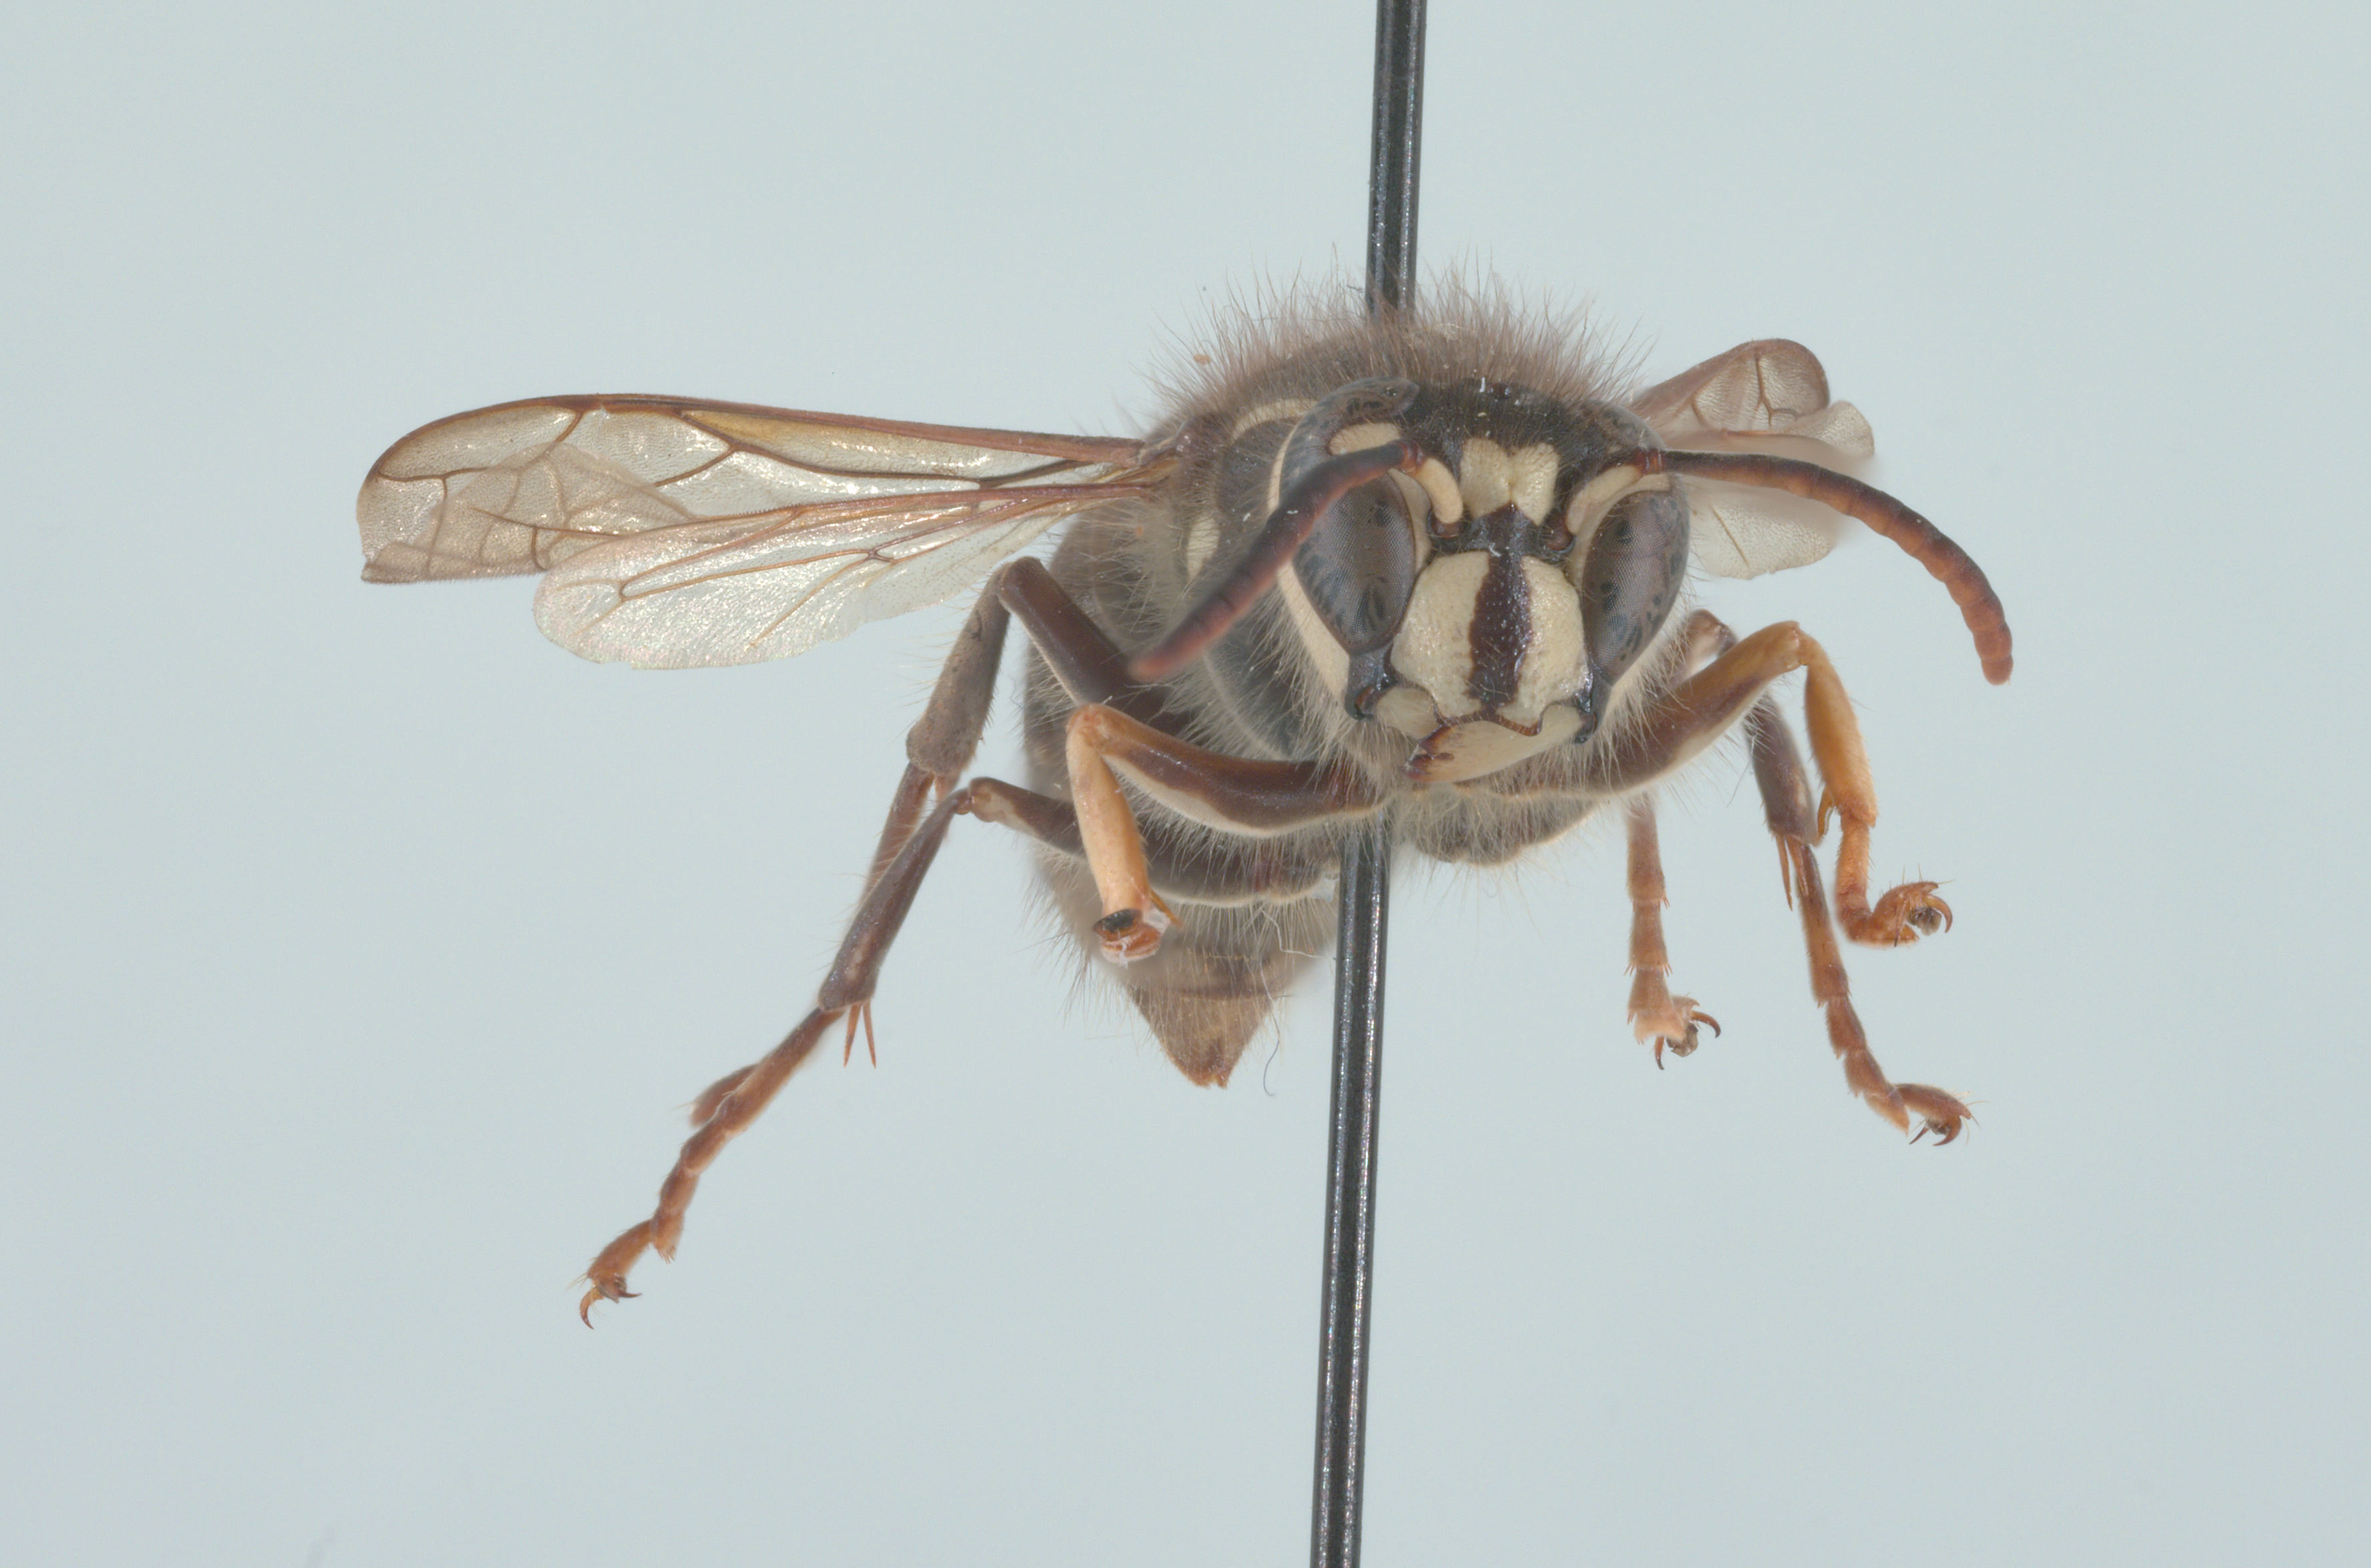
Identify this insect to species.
Dolichovespula maculata
